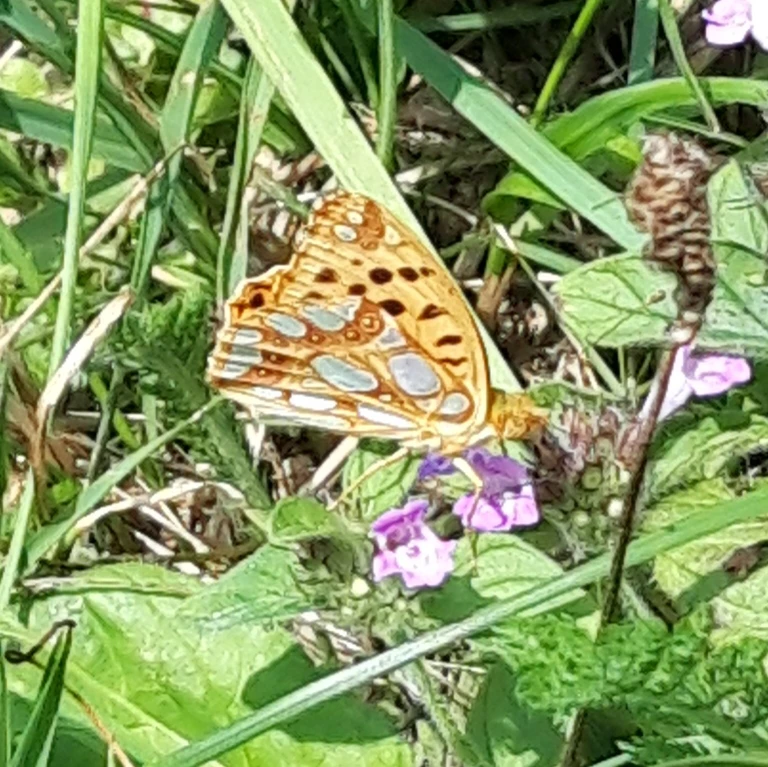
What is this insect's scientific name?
Issoria lathonia
